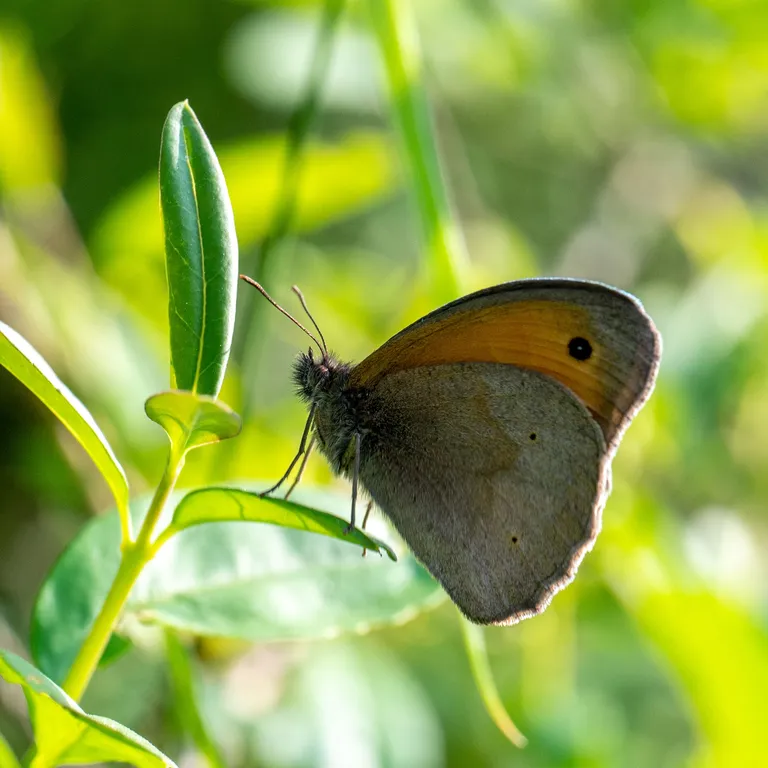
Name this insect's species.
Maniola jurtina
